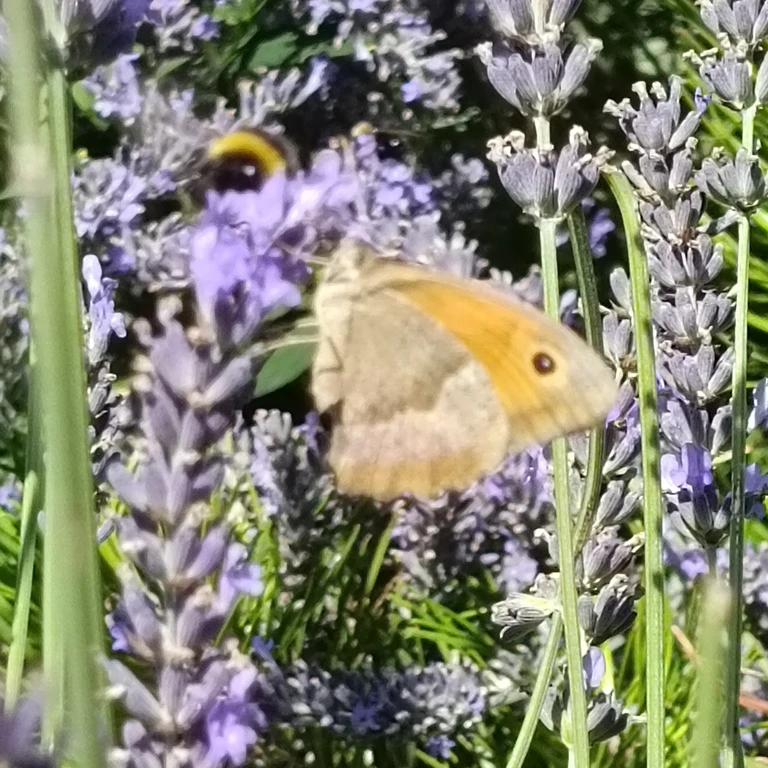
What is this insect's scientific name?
Maniola jurtina
